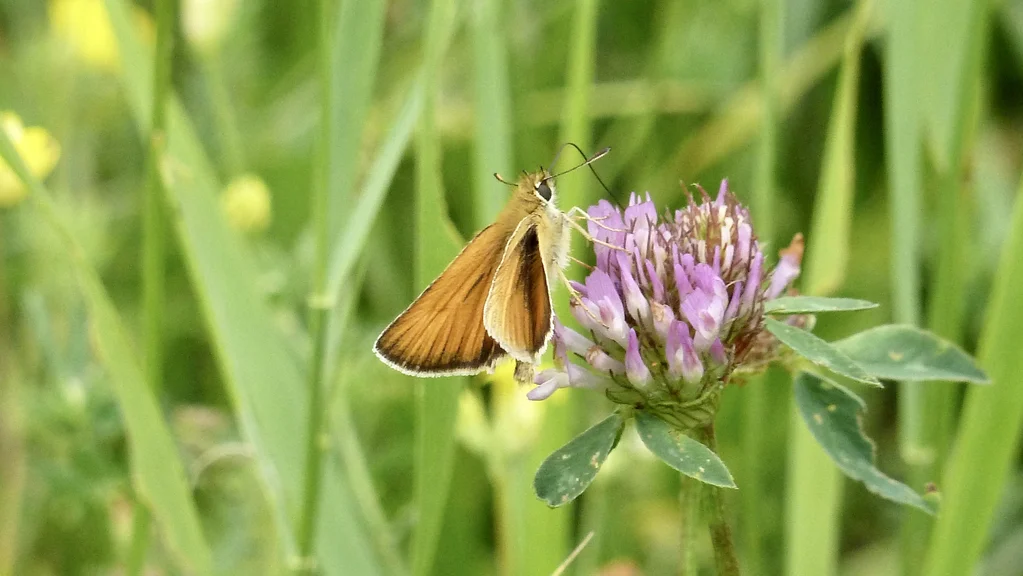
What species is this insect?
Thymelicus lineola
